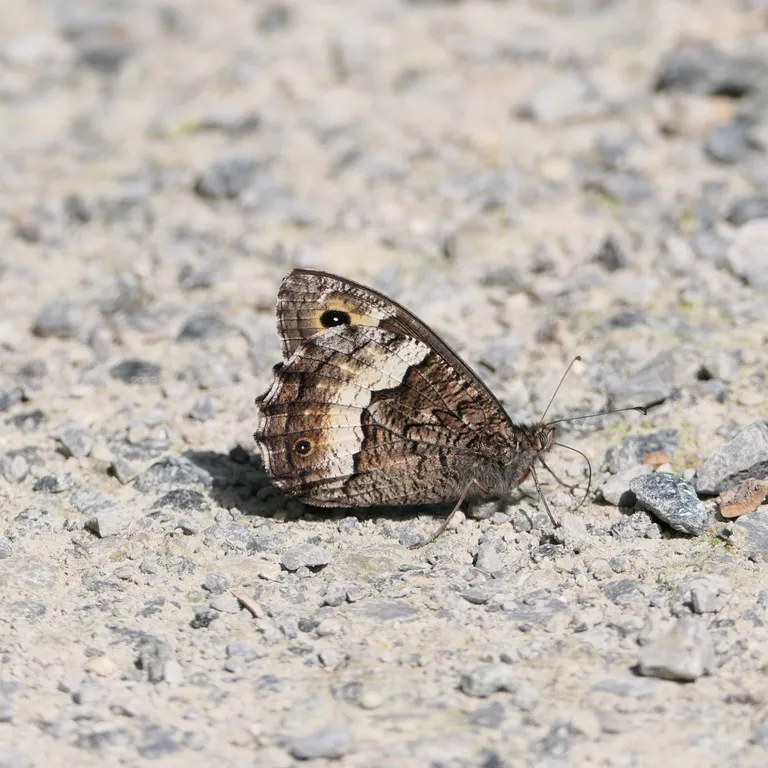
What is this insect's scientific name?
Hipparchia fagi
